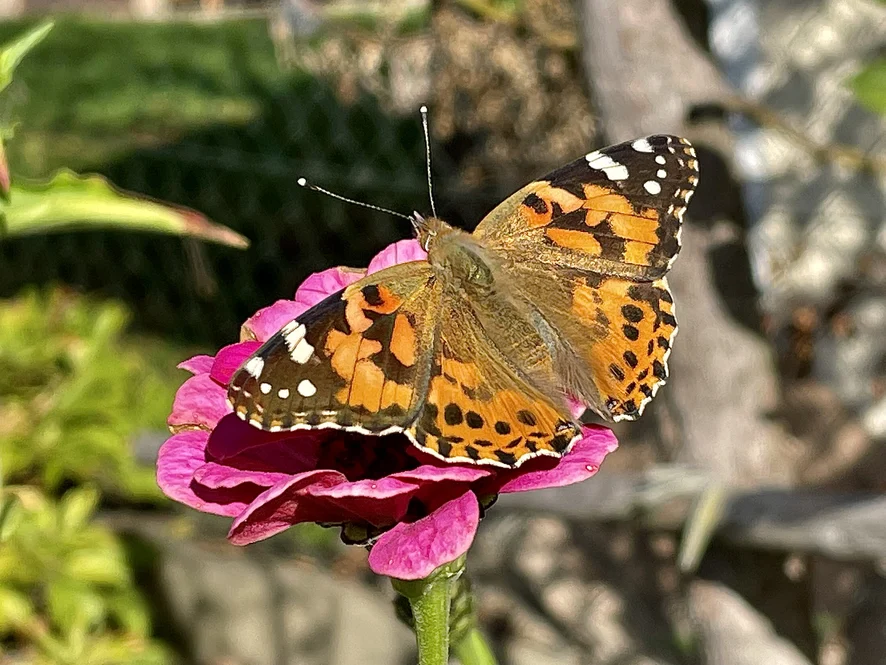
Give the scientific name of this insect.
Vanessa cardui
